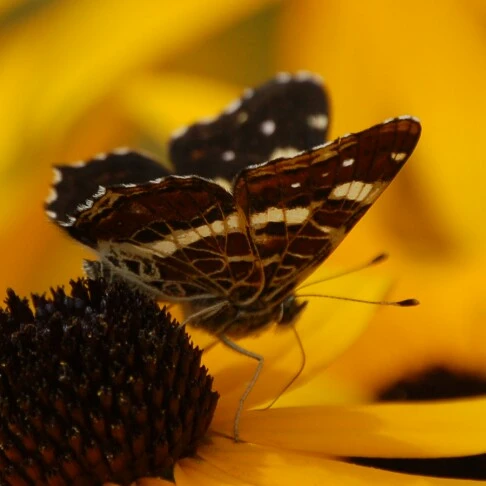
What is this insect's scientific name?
Araschnia levana
